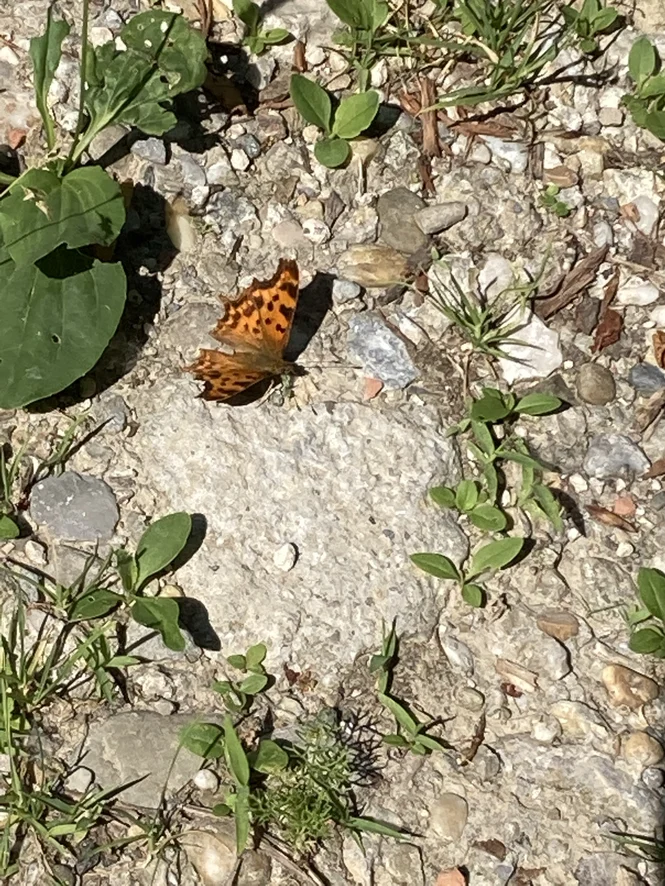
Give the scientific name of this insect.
Polygonia c-album
